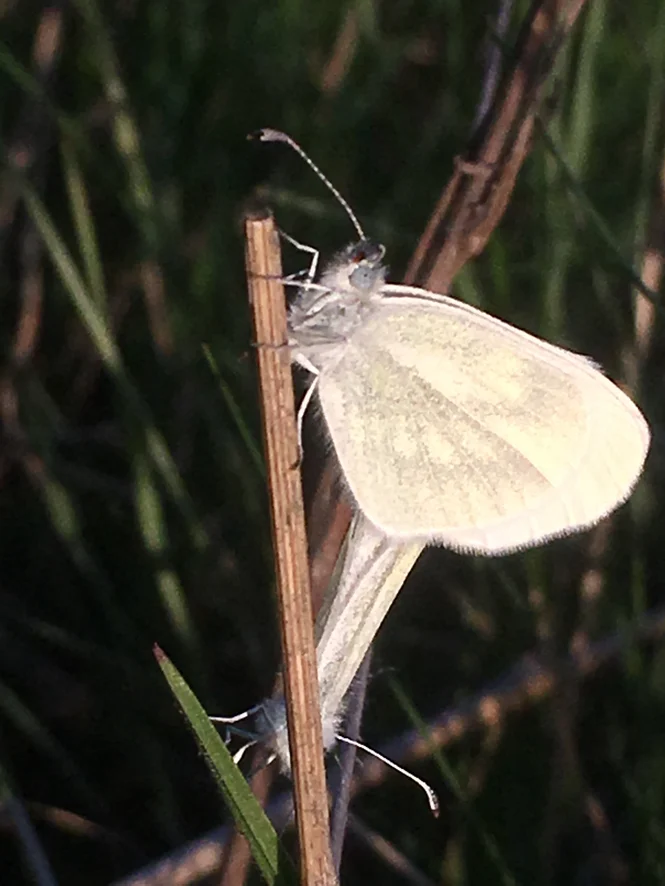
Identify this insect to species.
Leptidea sinapis/juvernica
